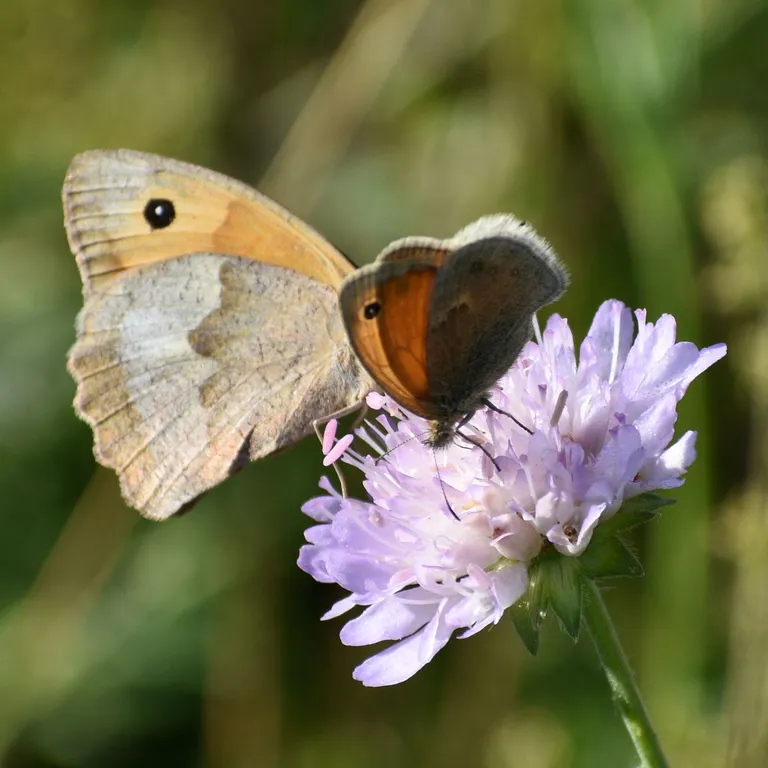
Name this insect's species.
Coenonympha pamphilus
